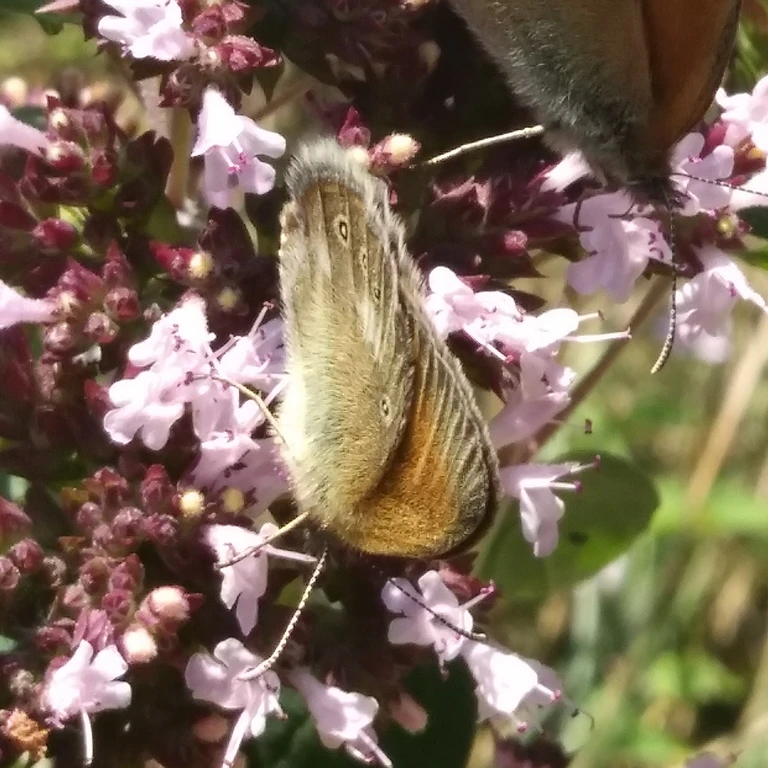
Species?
Coenonympha glycerion (also Coenonympha iphis)
